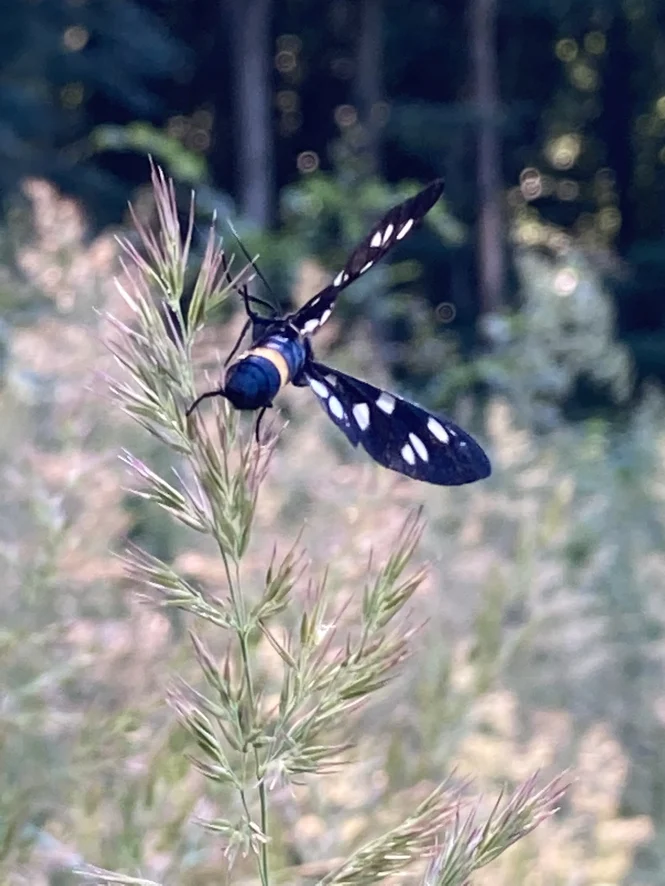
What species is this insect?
Amata phegea
